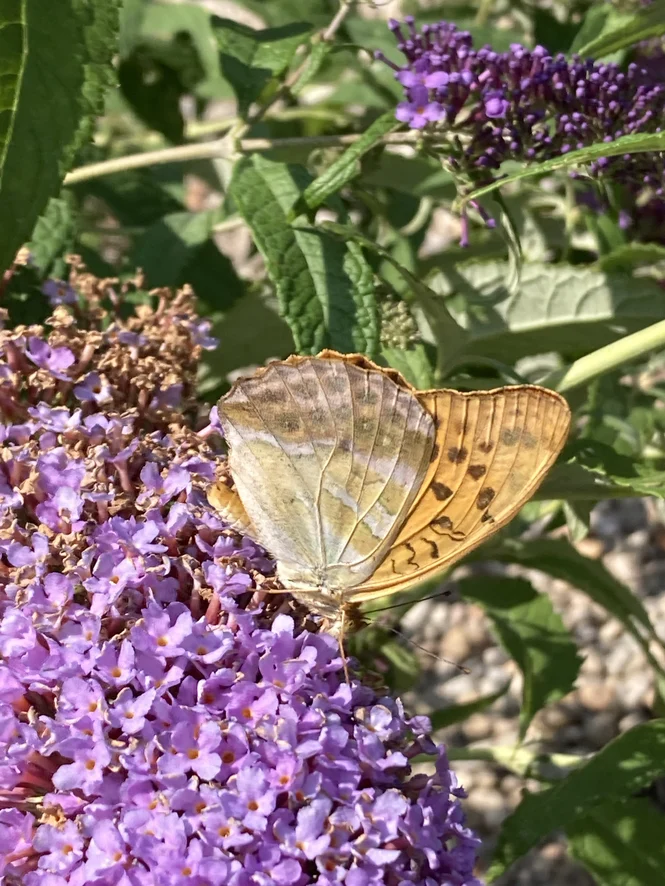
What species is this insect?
Argynnis paphia
